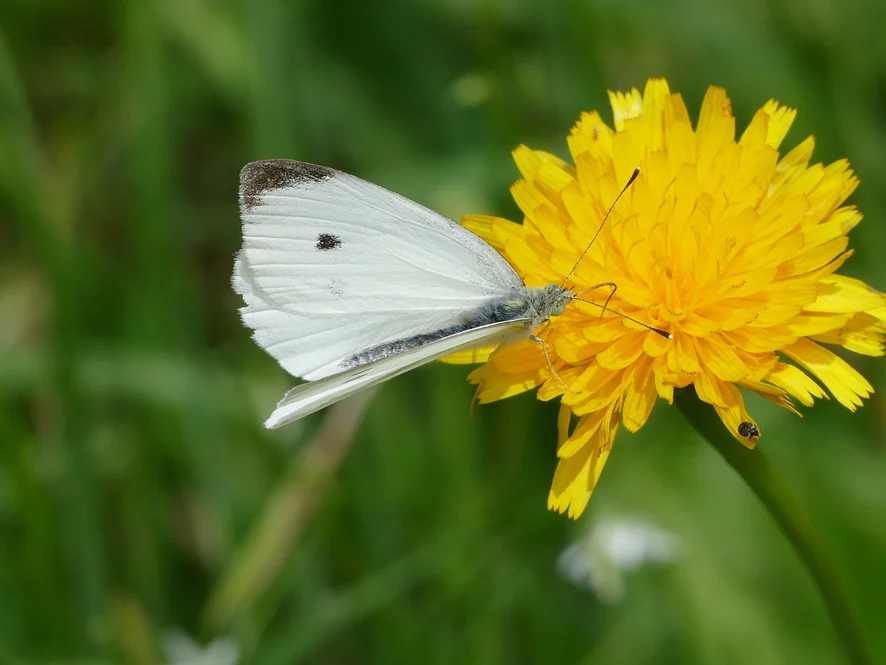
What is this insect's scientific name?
Pieris rapae
